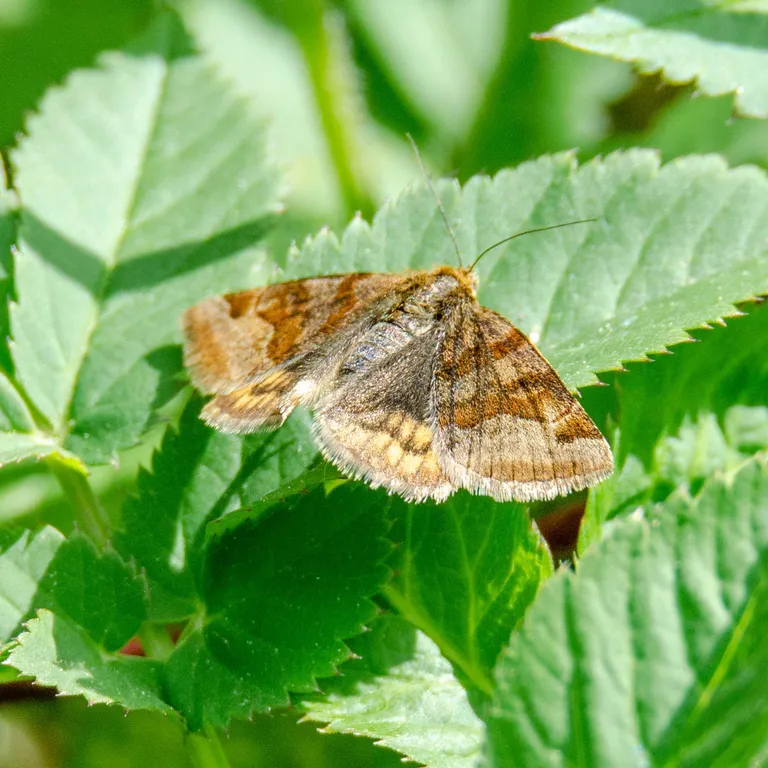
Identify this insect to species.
Euclidia glyphica
